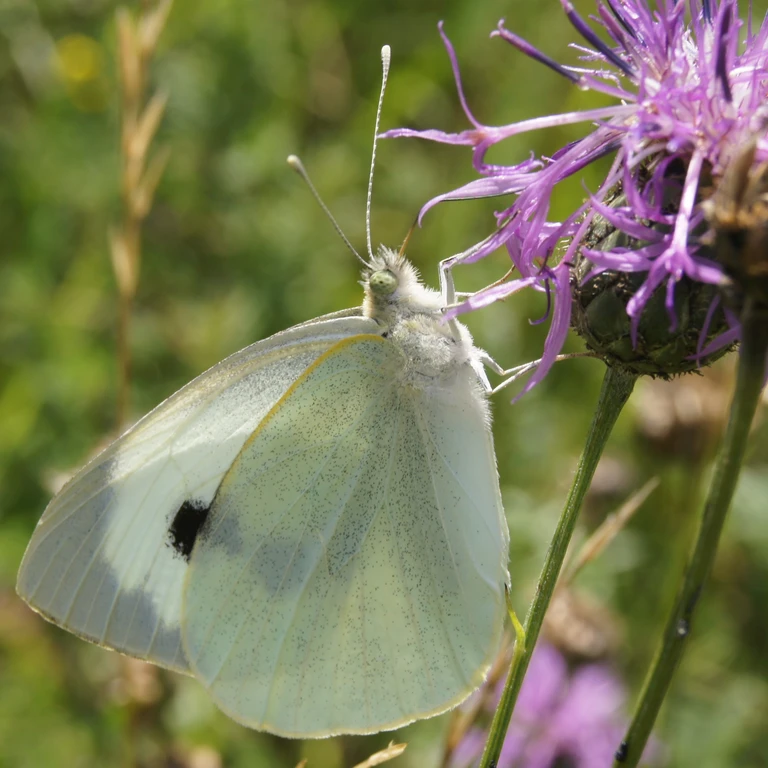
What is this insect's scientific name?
Pieris brassicae
